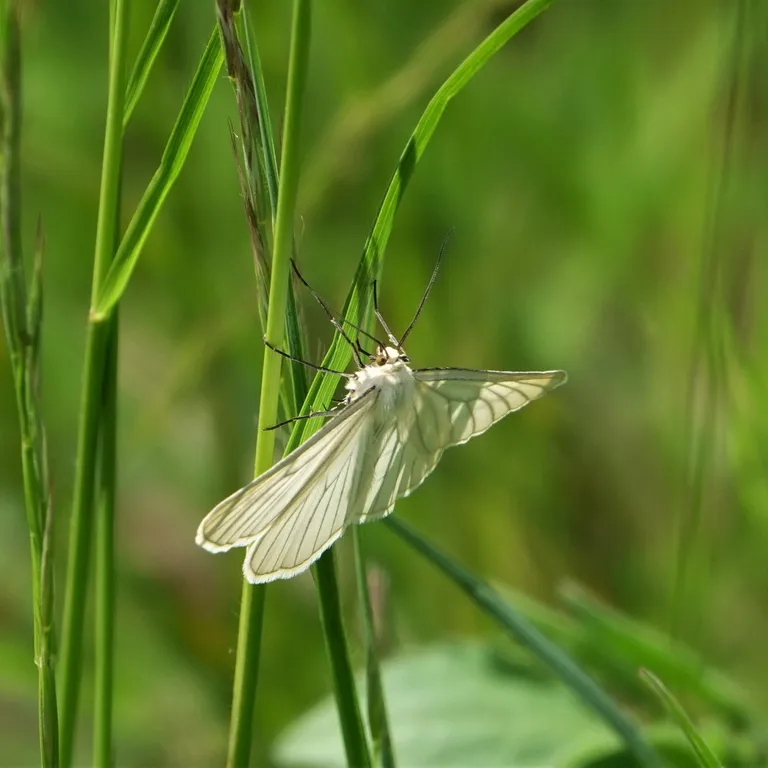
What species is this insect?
Siona lineata
